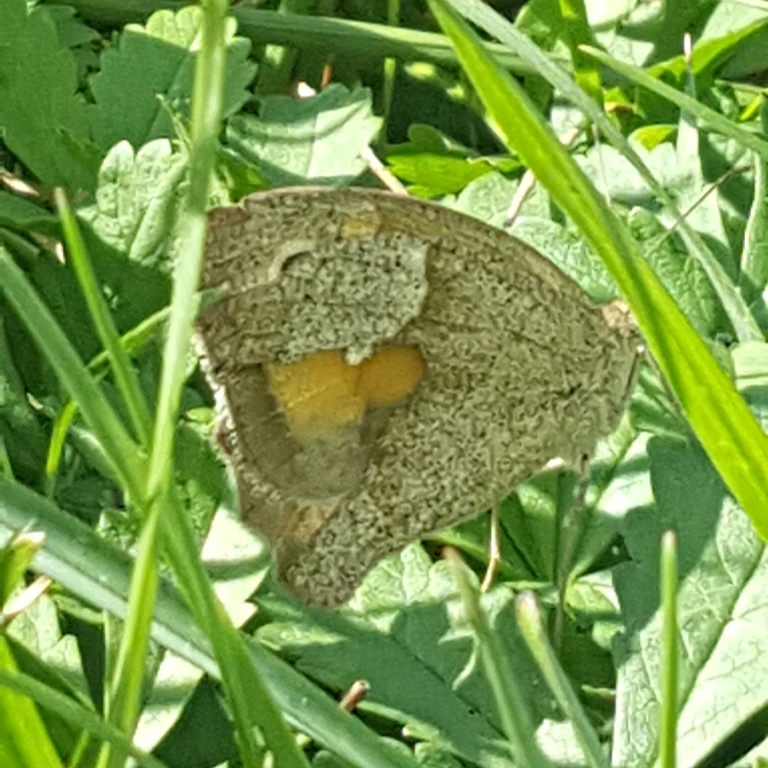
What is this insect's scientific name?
Maniola jurtina
